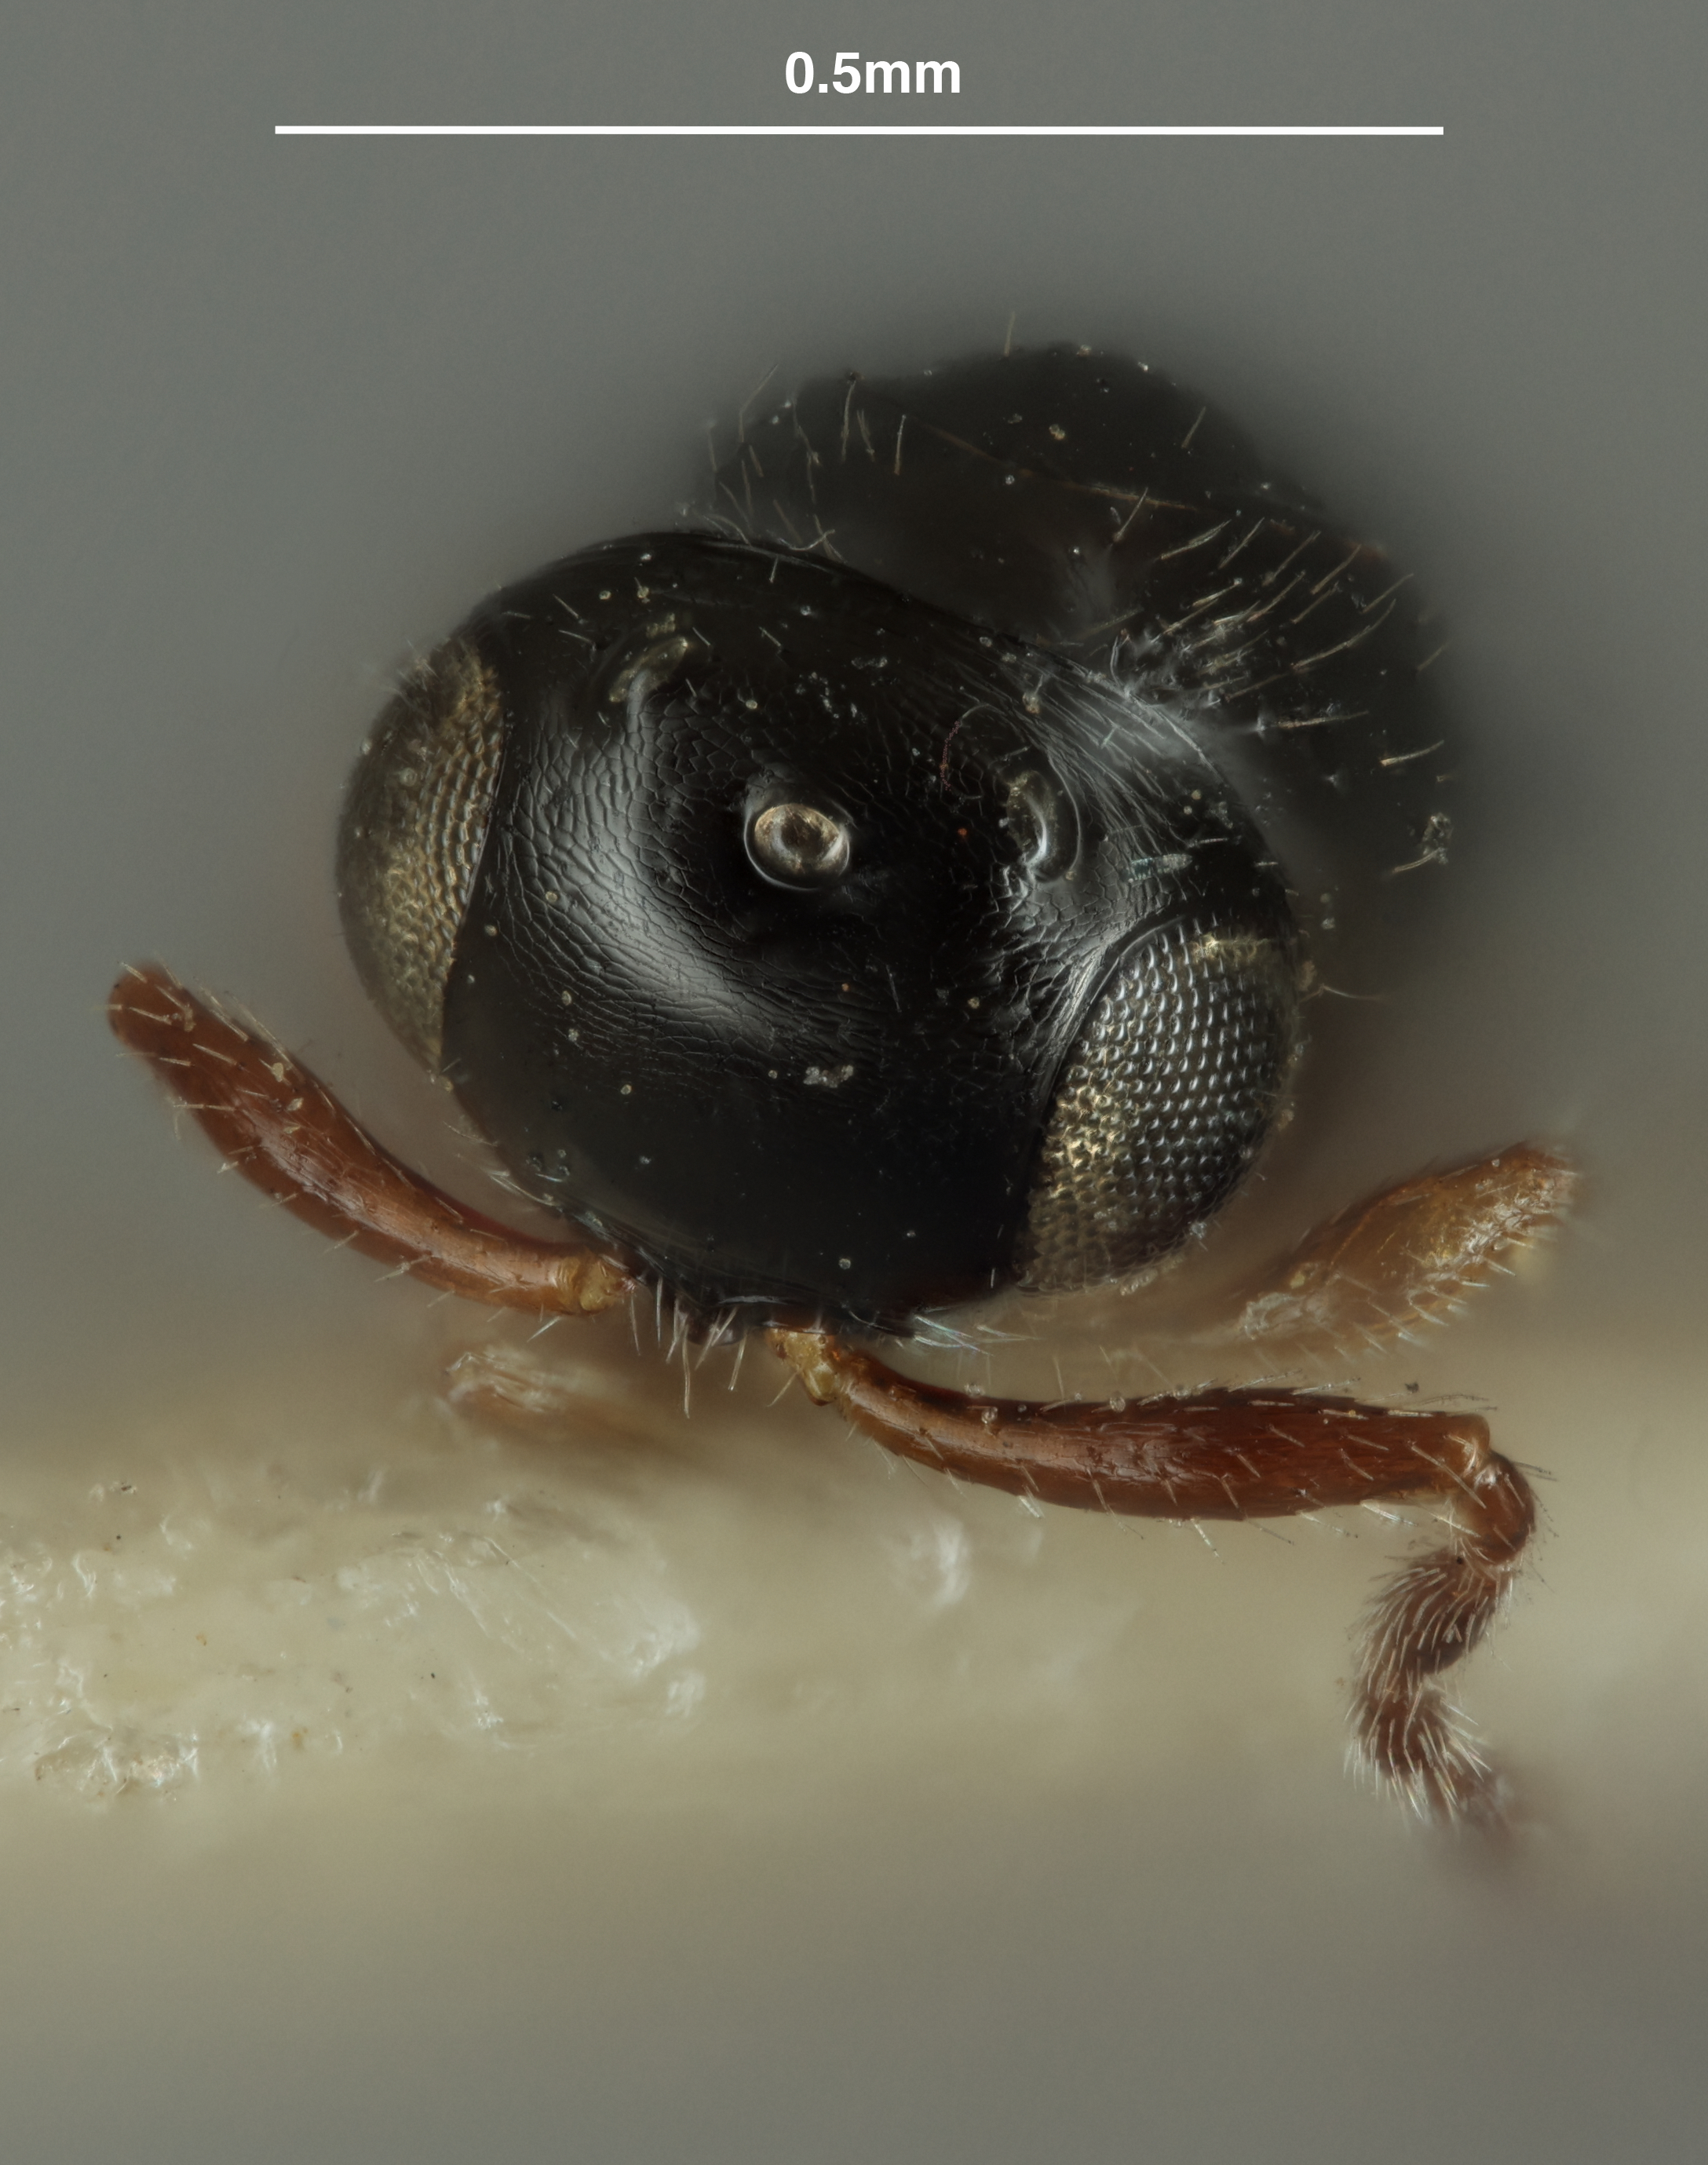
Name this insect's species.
Trichasis arizonensis
